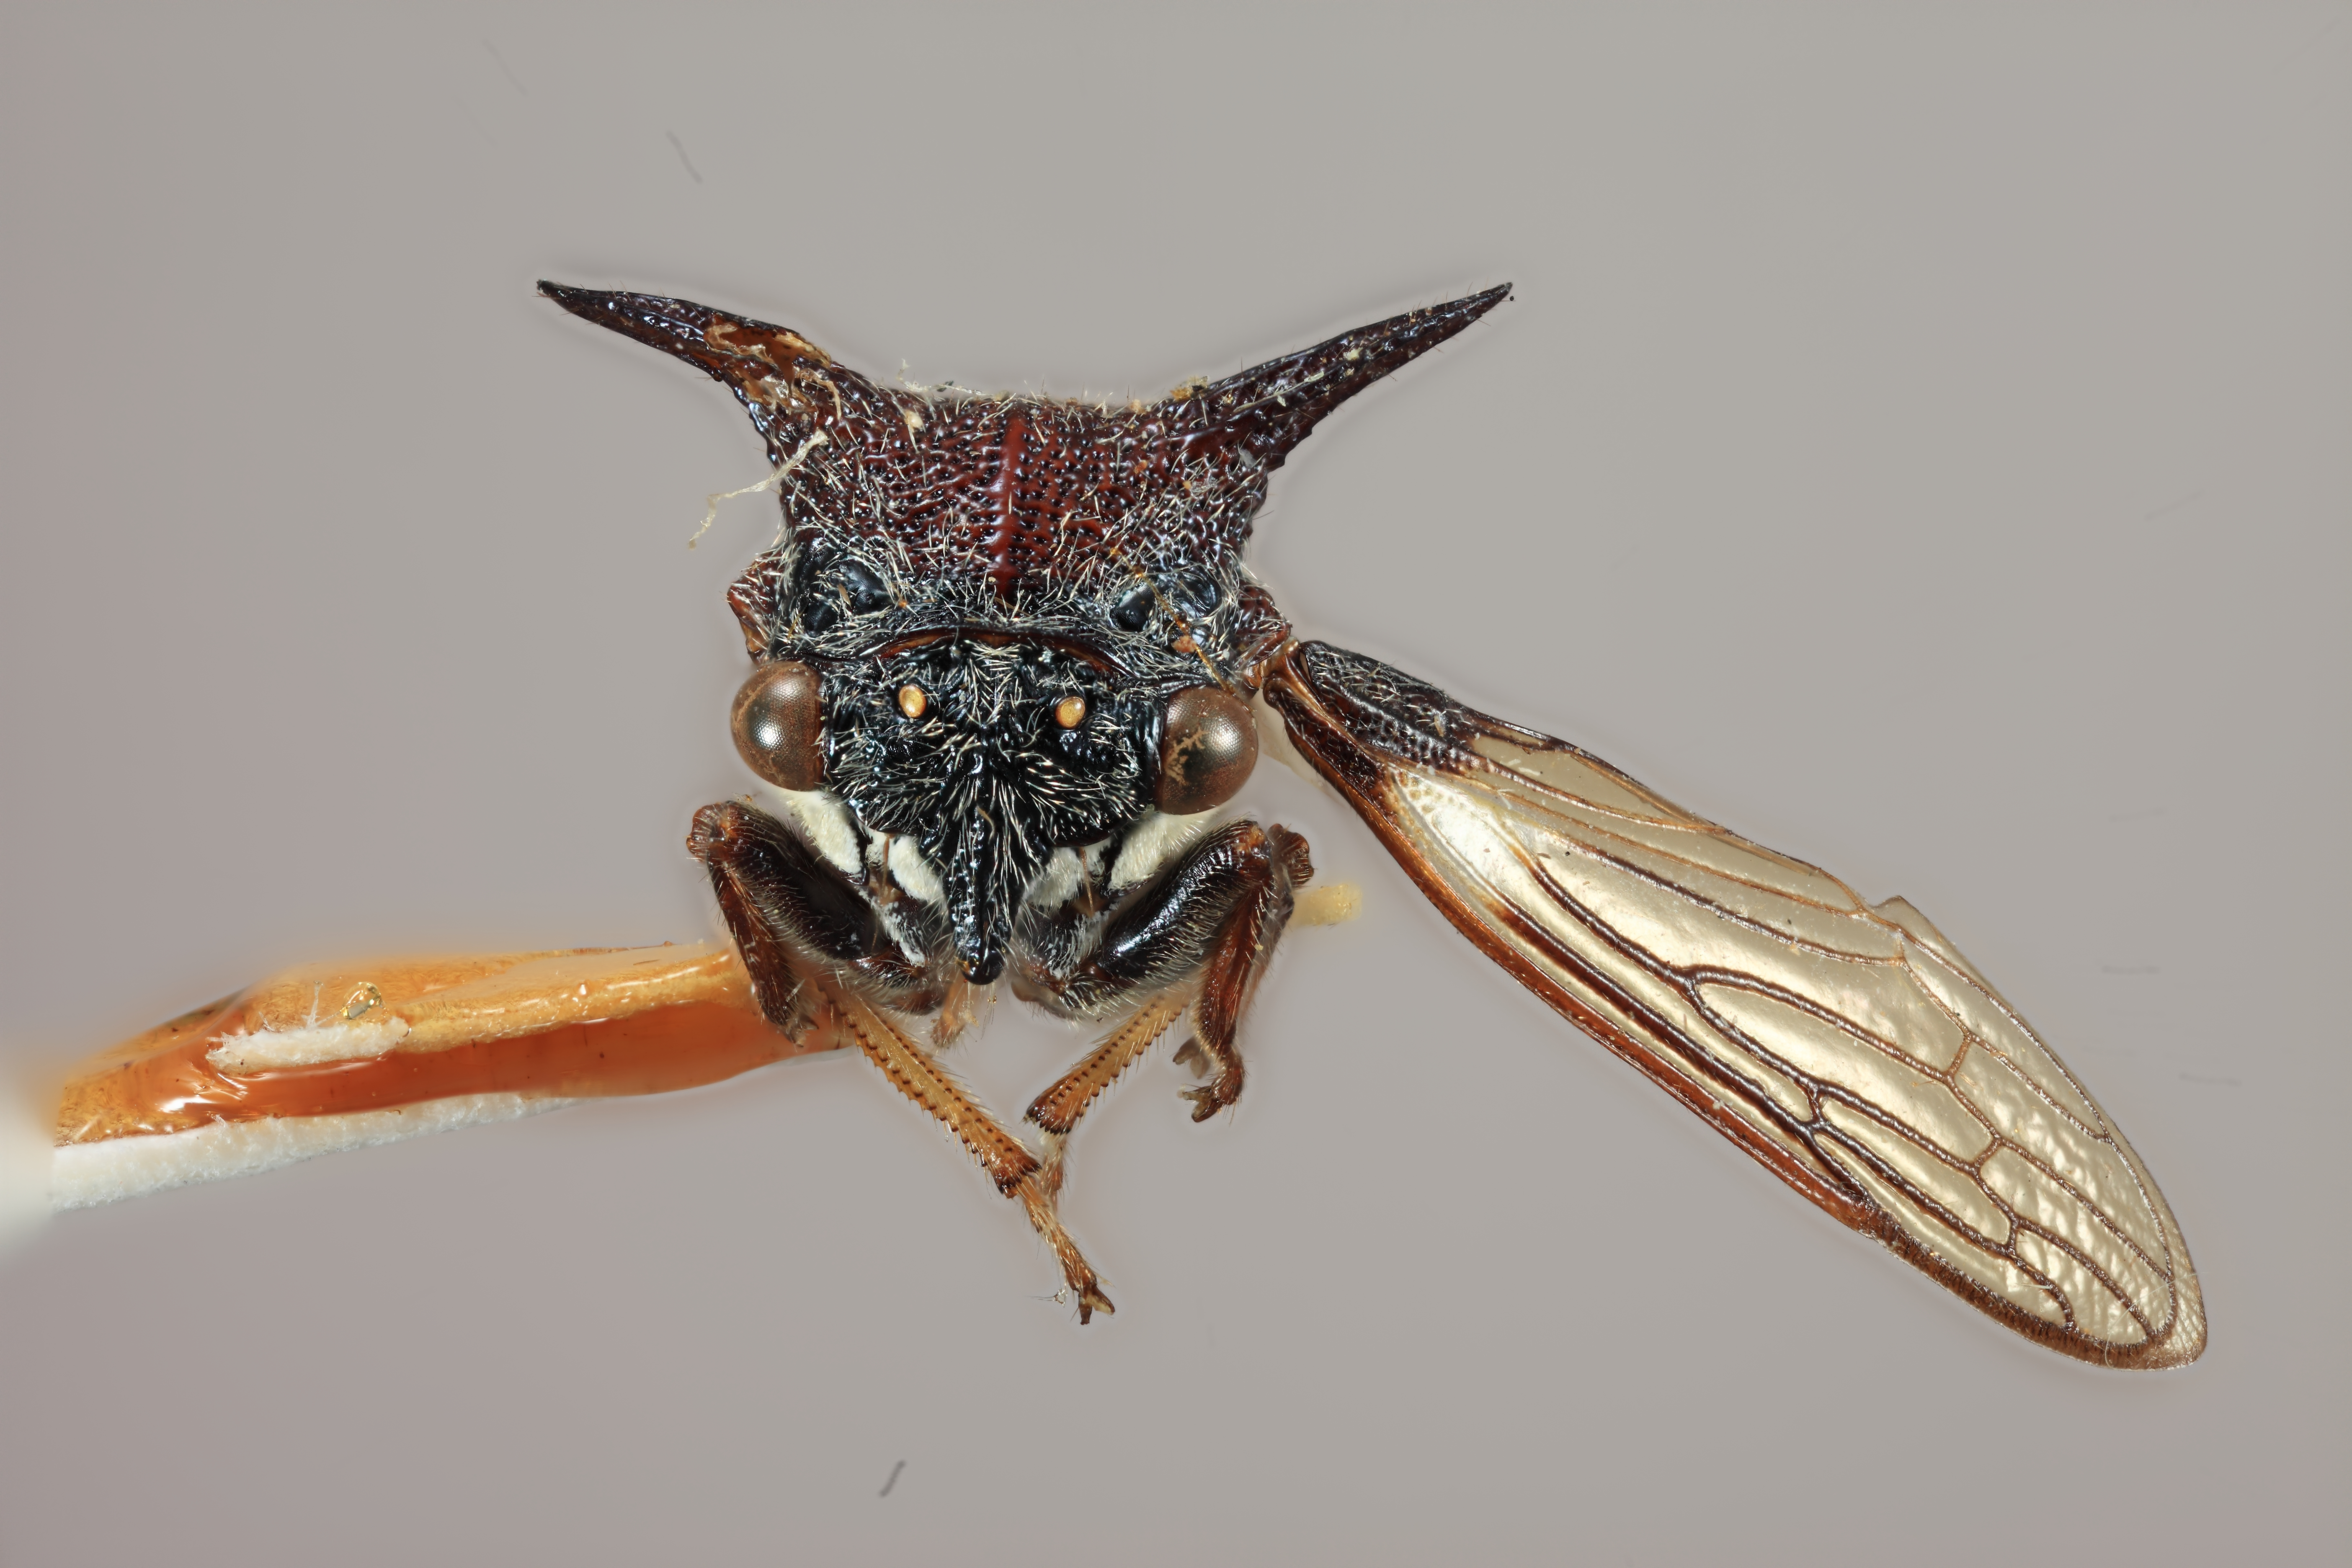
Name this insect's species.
Orthobelus wolcotti
